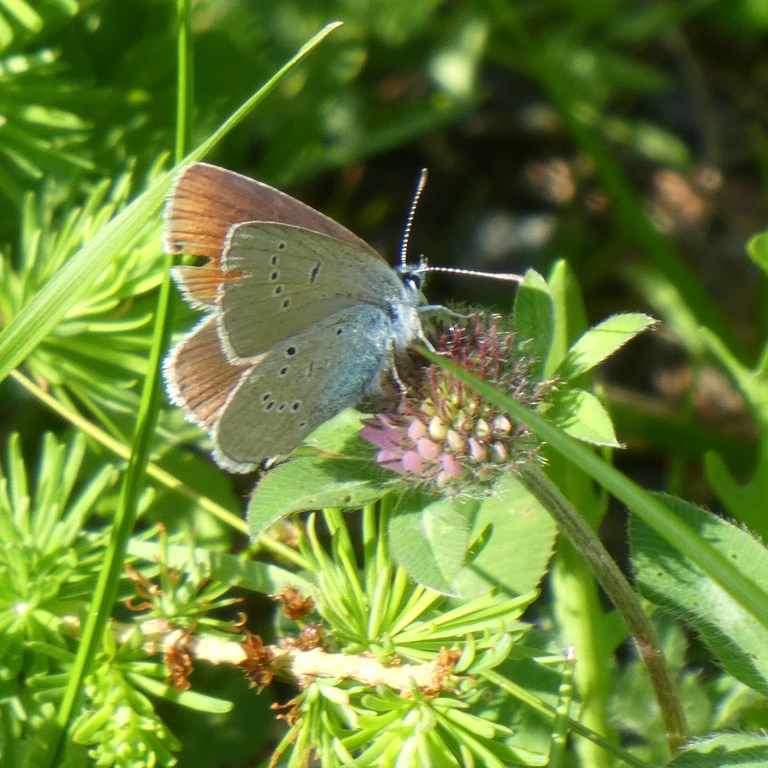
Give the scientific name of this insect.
Cyaniris semiargus
